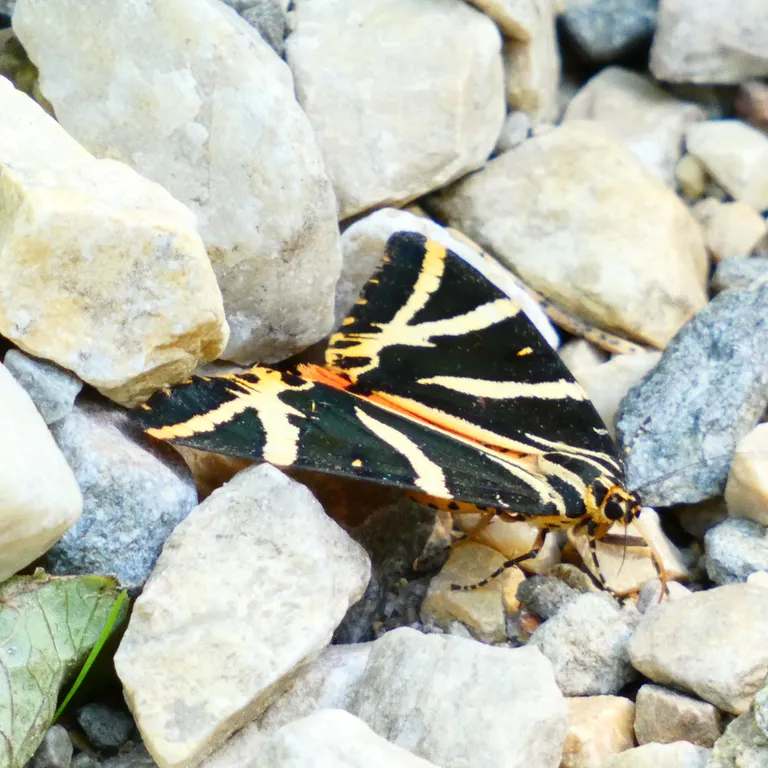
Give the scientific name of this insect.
Euplagia quadripunctaria
